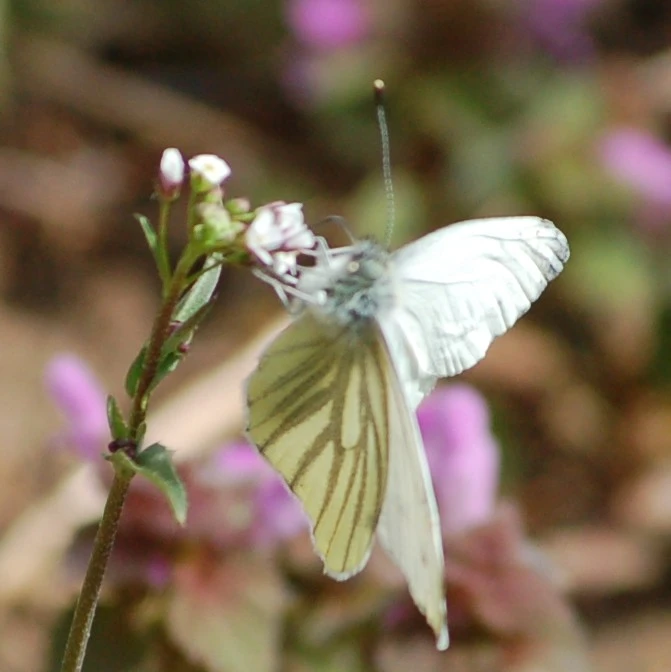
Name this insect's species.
Pieris napi
